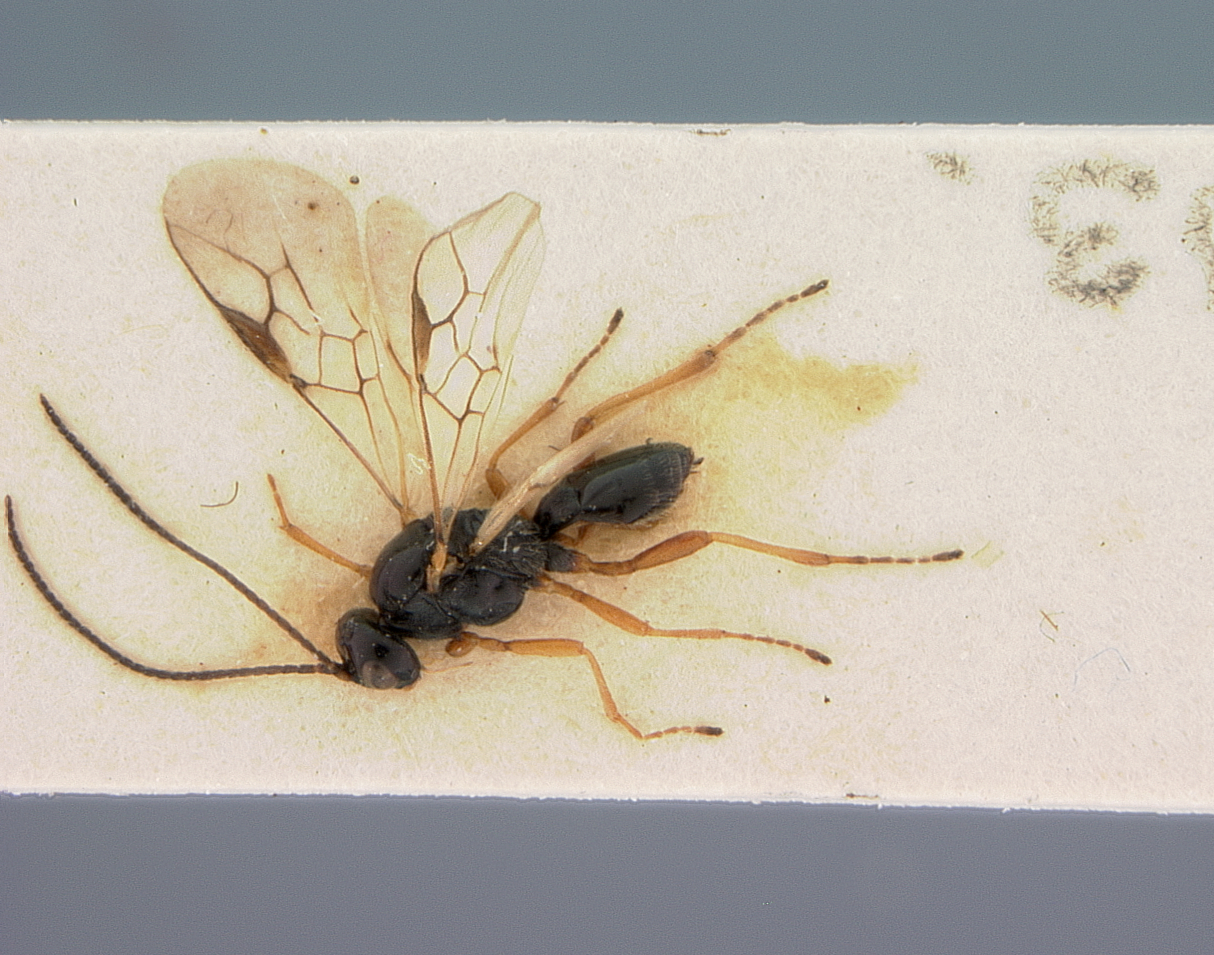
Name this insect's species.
Opius stelfoxi
